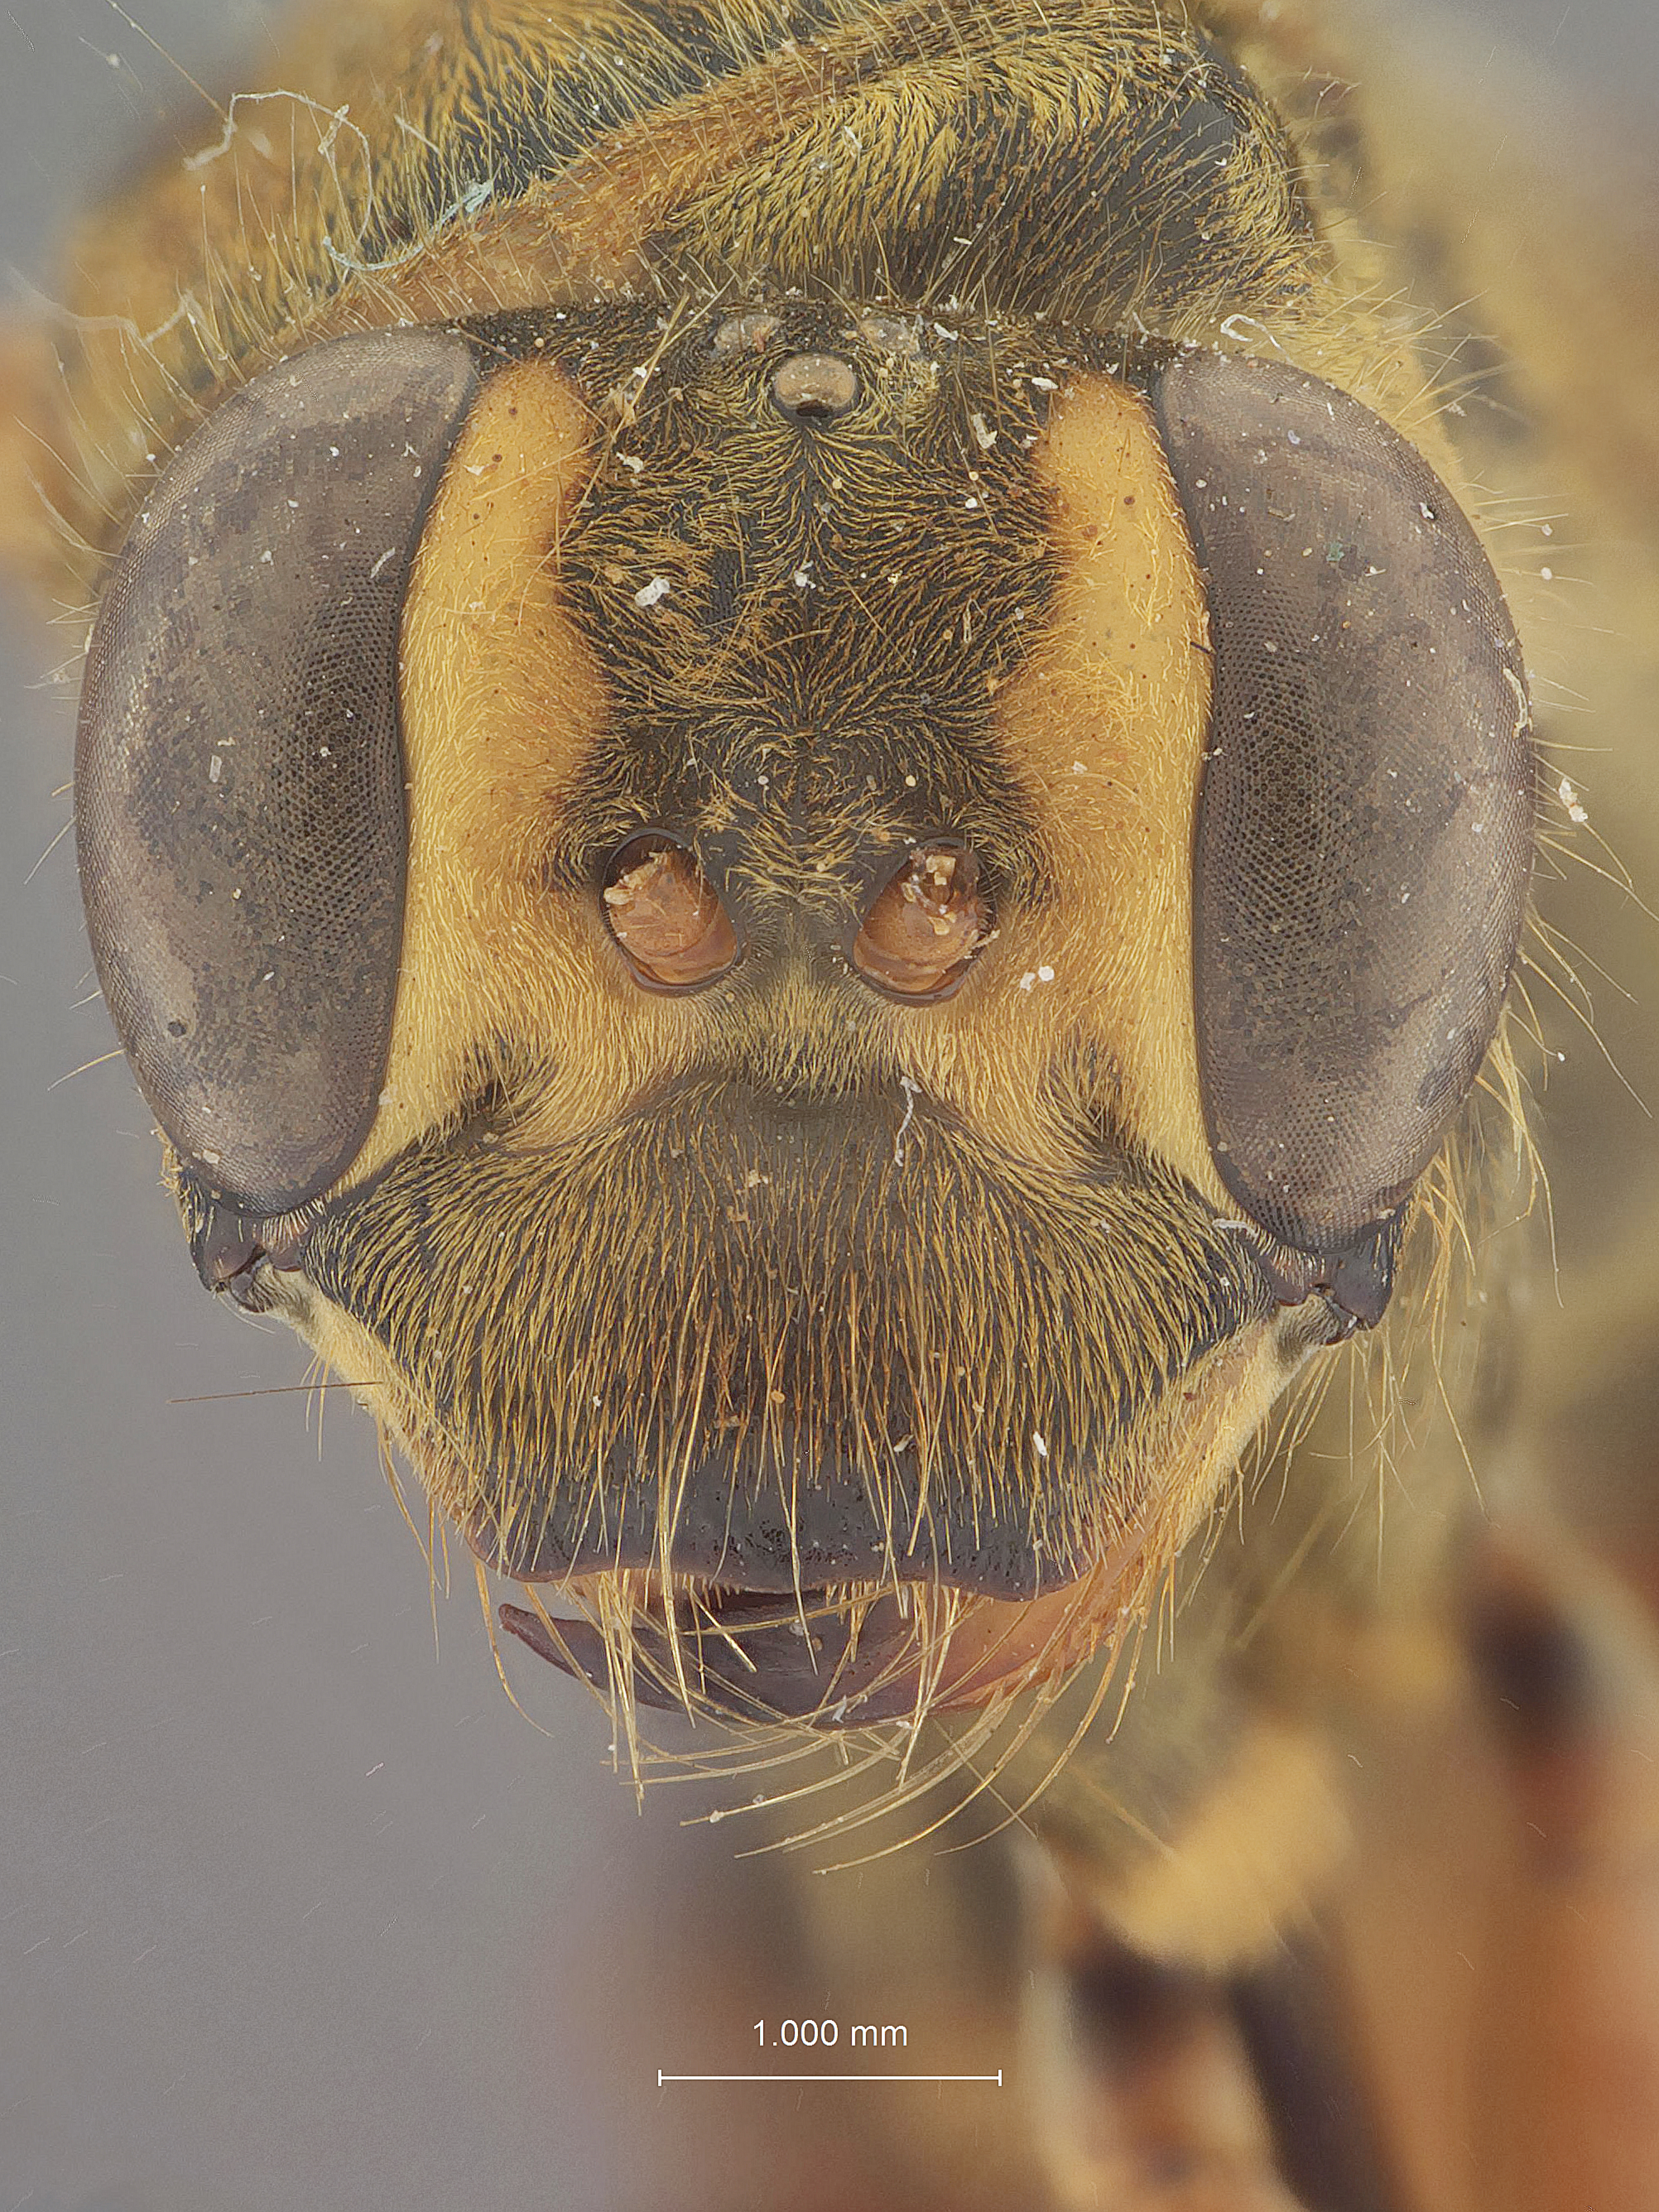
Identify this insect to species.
Priocnessus semirufus
